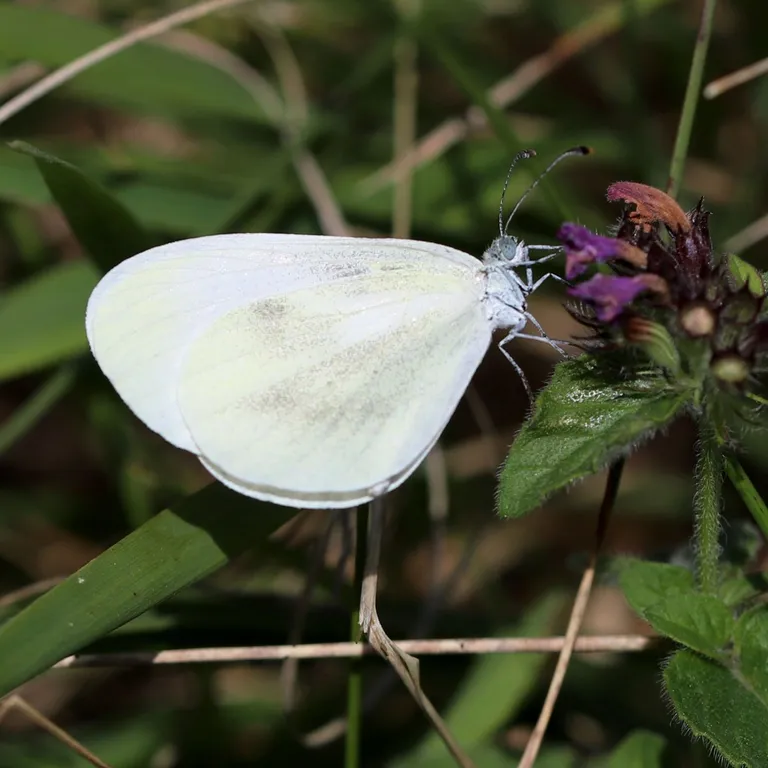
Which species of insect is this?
Leptidea sinapis/juvernica
